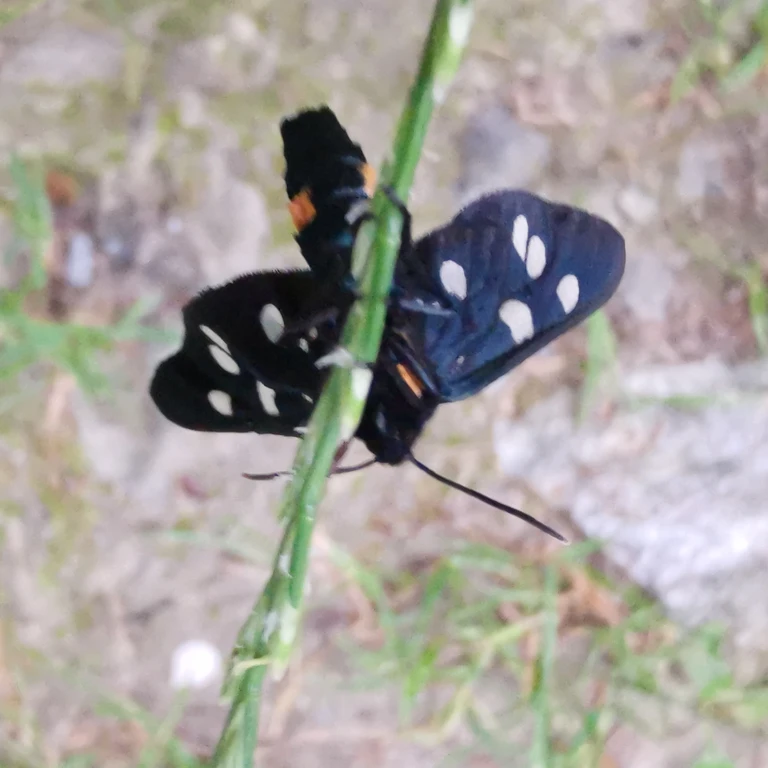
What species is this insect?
Amata phegea
